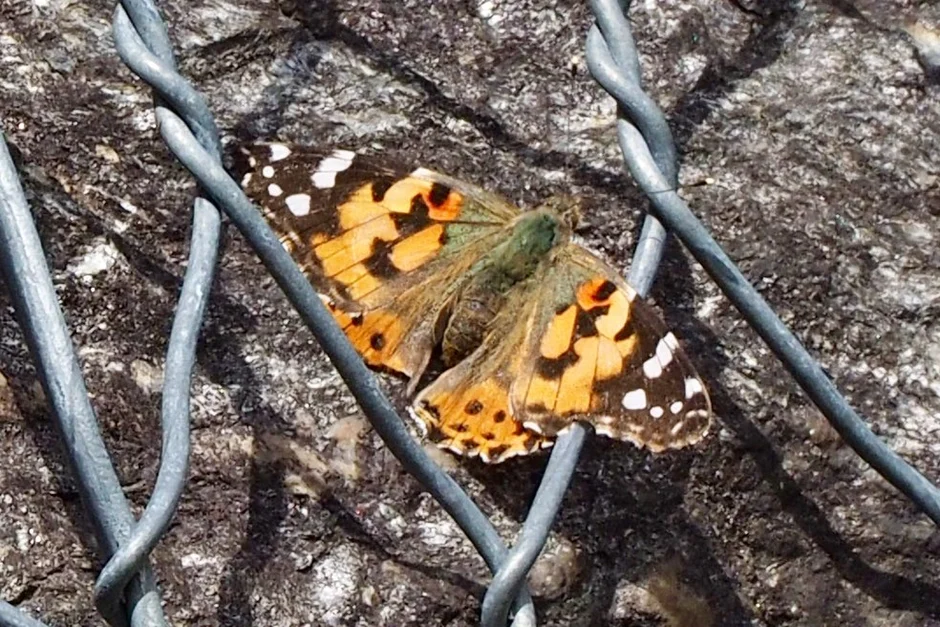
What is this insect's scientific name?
Vanessa cardui
